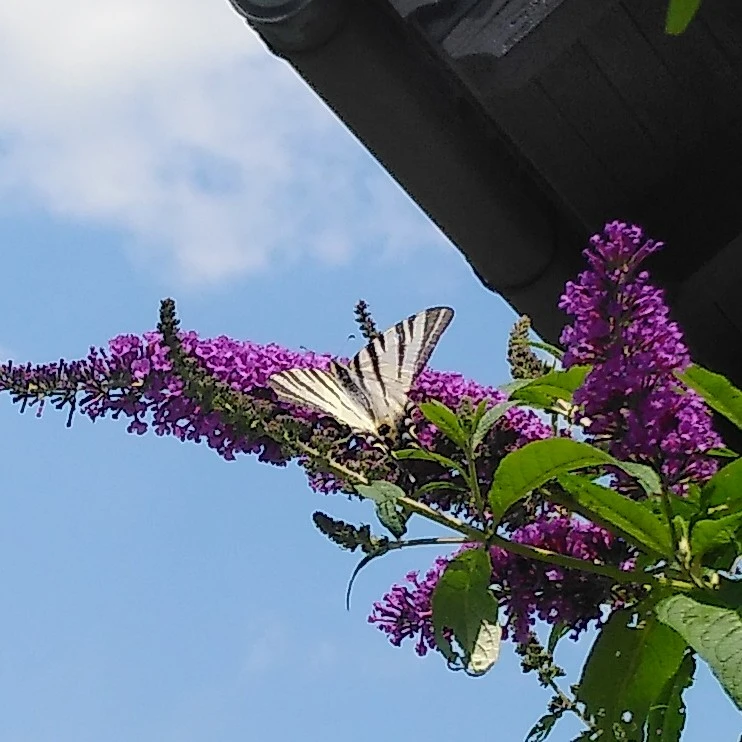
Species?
Iphiclides podalirius
